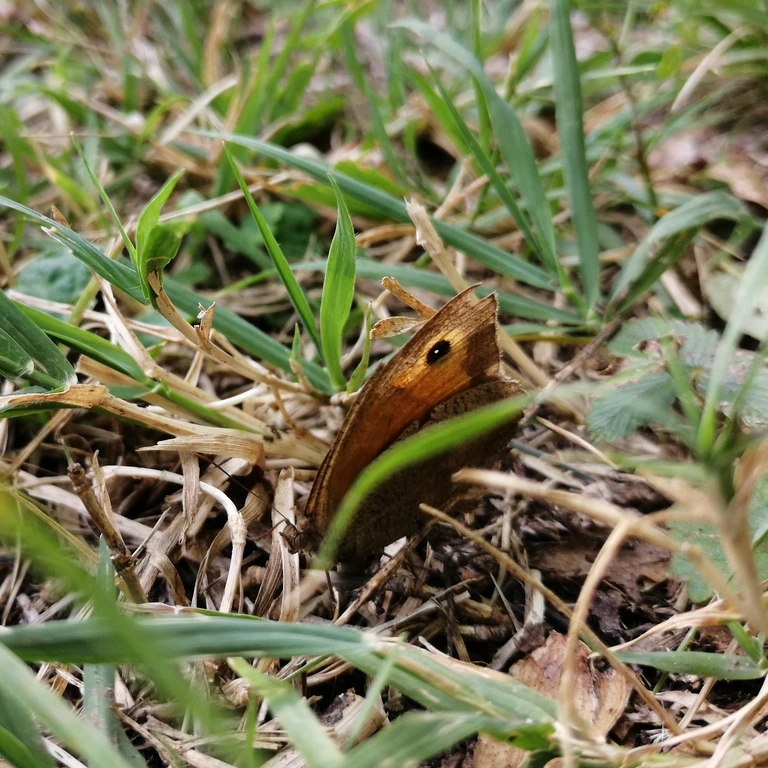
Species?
Maniola jurtina
